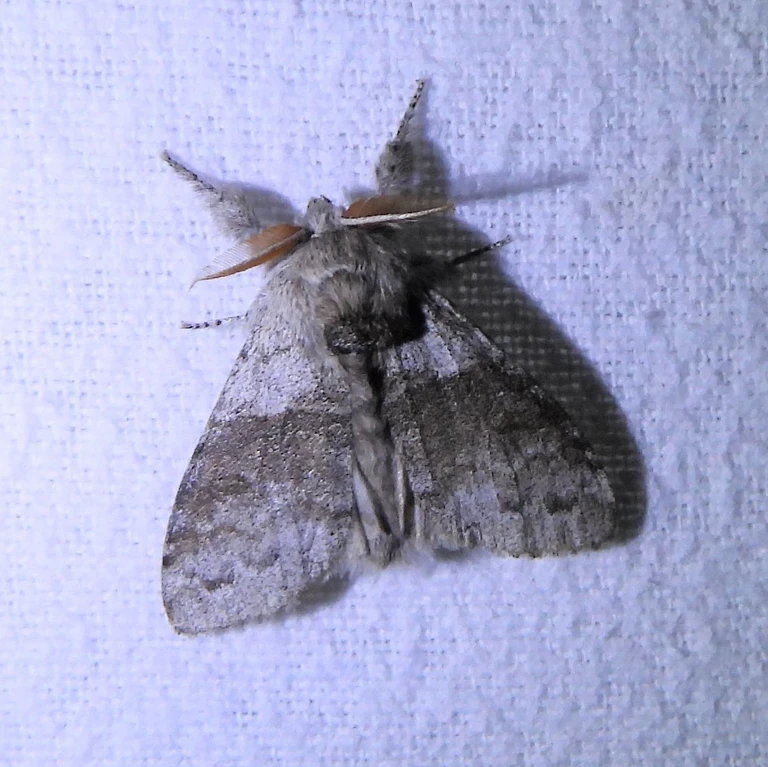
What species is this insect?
Calliteara pudibunda
